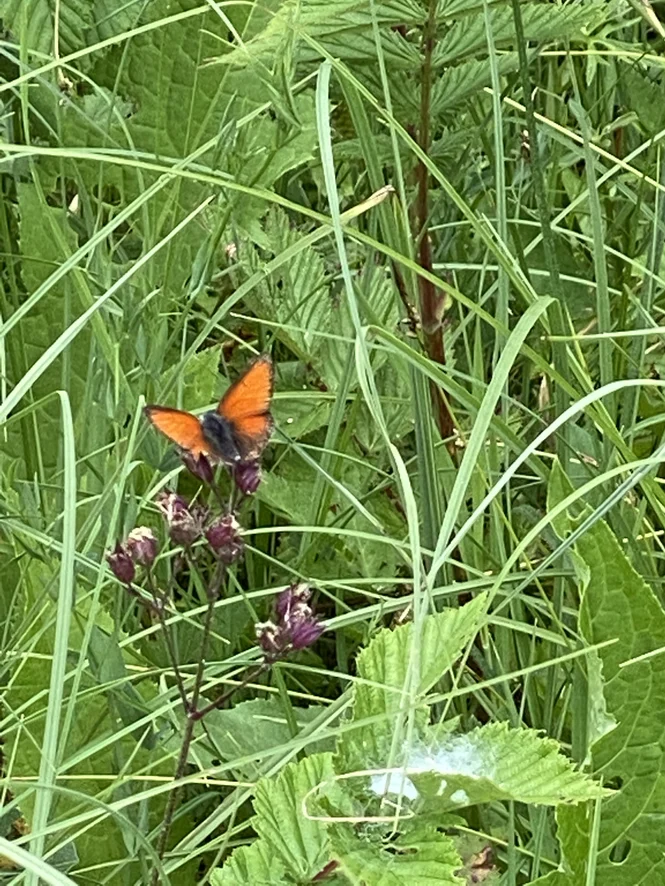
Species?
Lycaena hippothoe (also Palaeochrysophanus hippothoe)
